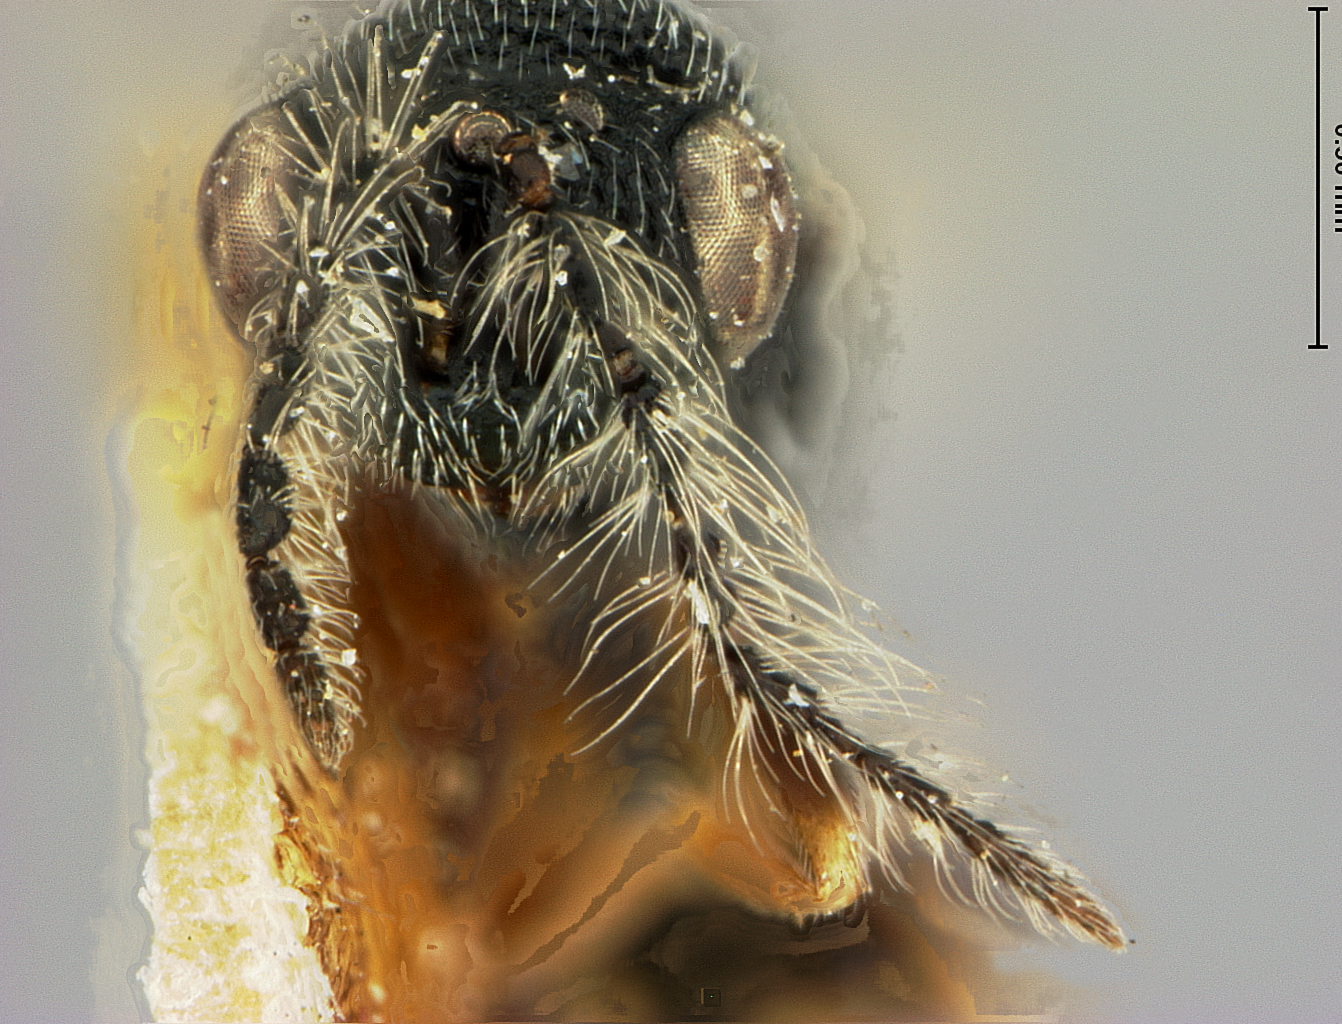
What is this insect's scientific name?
Eurytoma phloeosini
